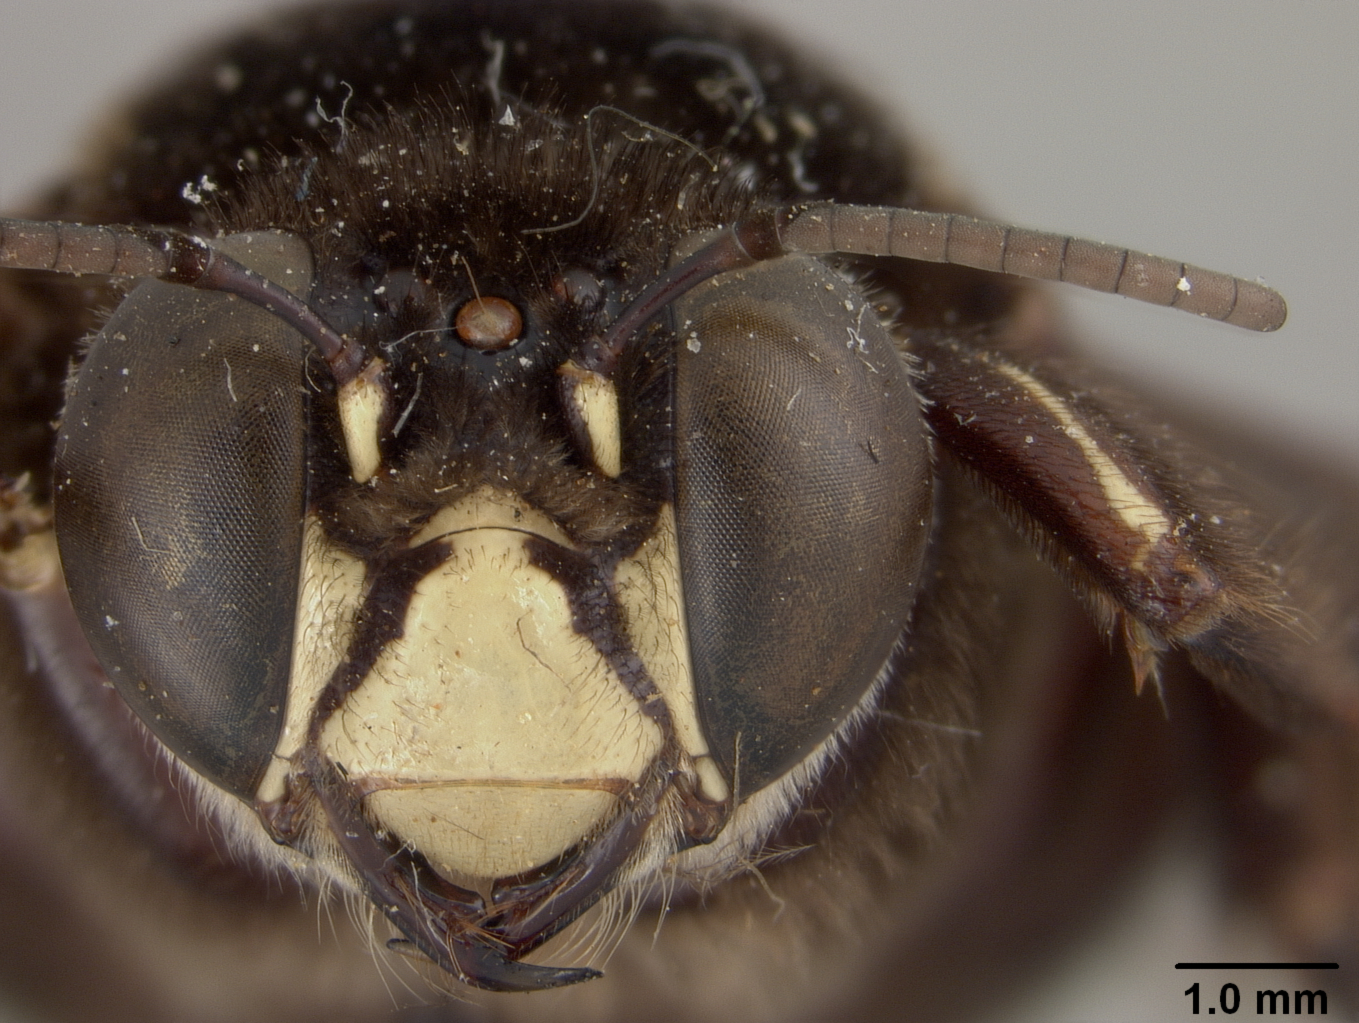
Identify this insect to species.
Centris elegans
